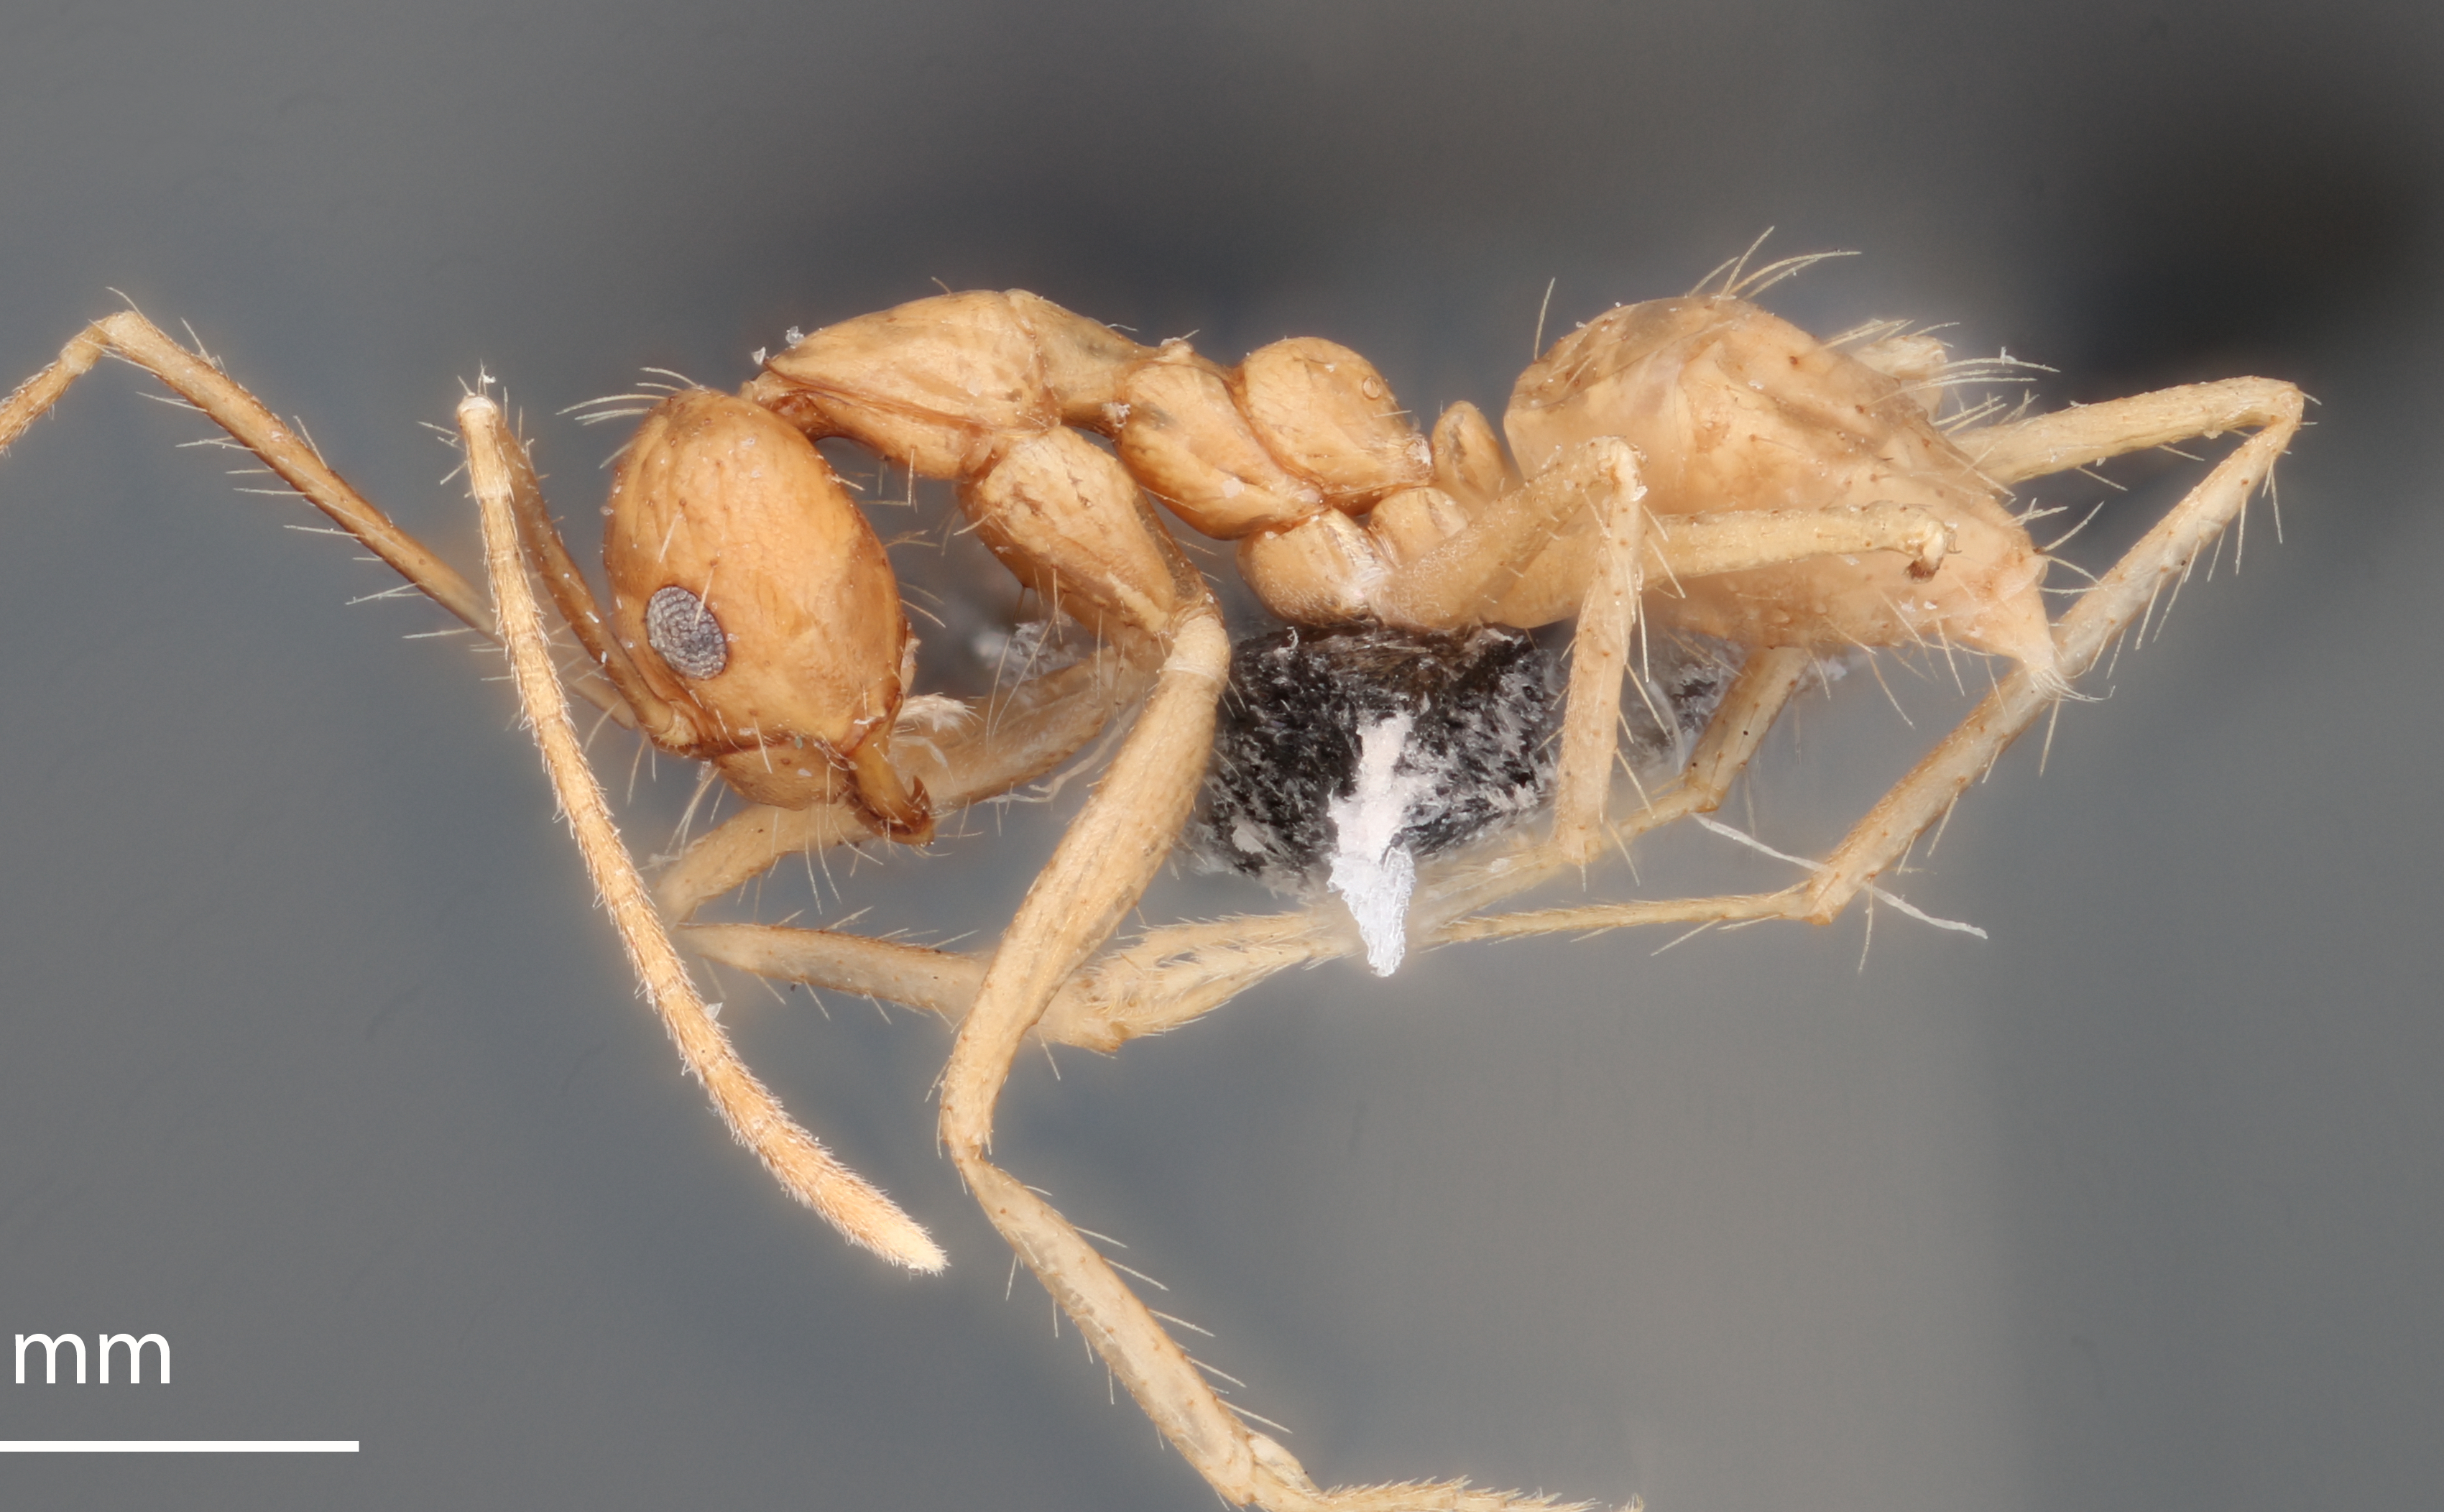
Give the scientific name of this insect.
Euprenolepis echinata
